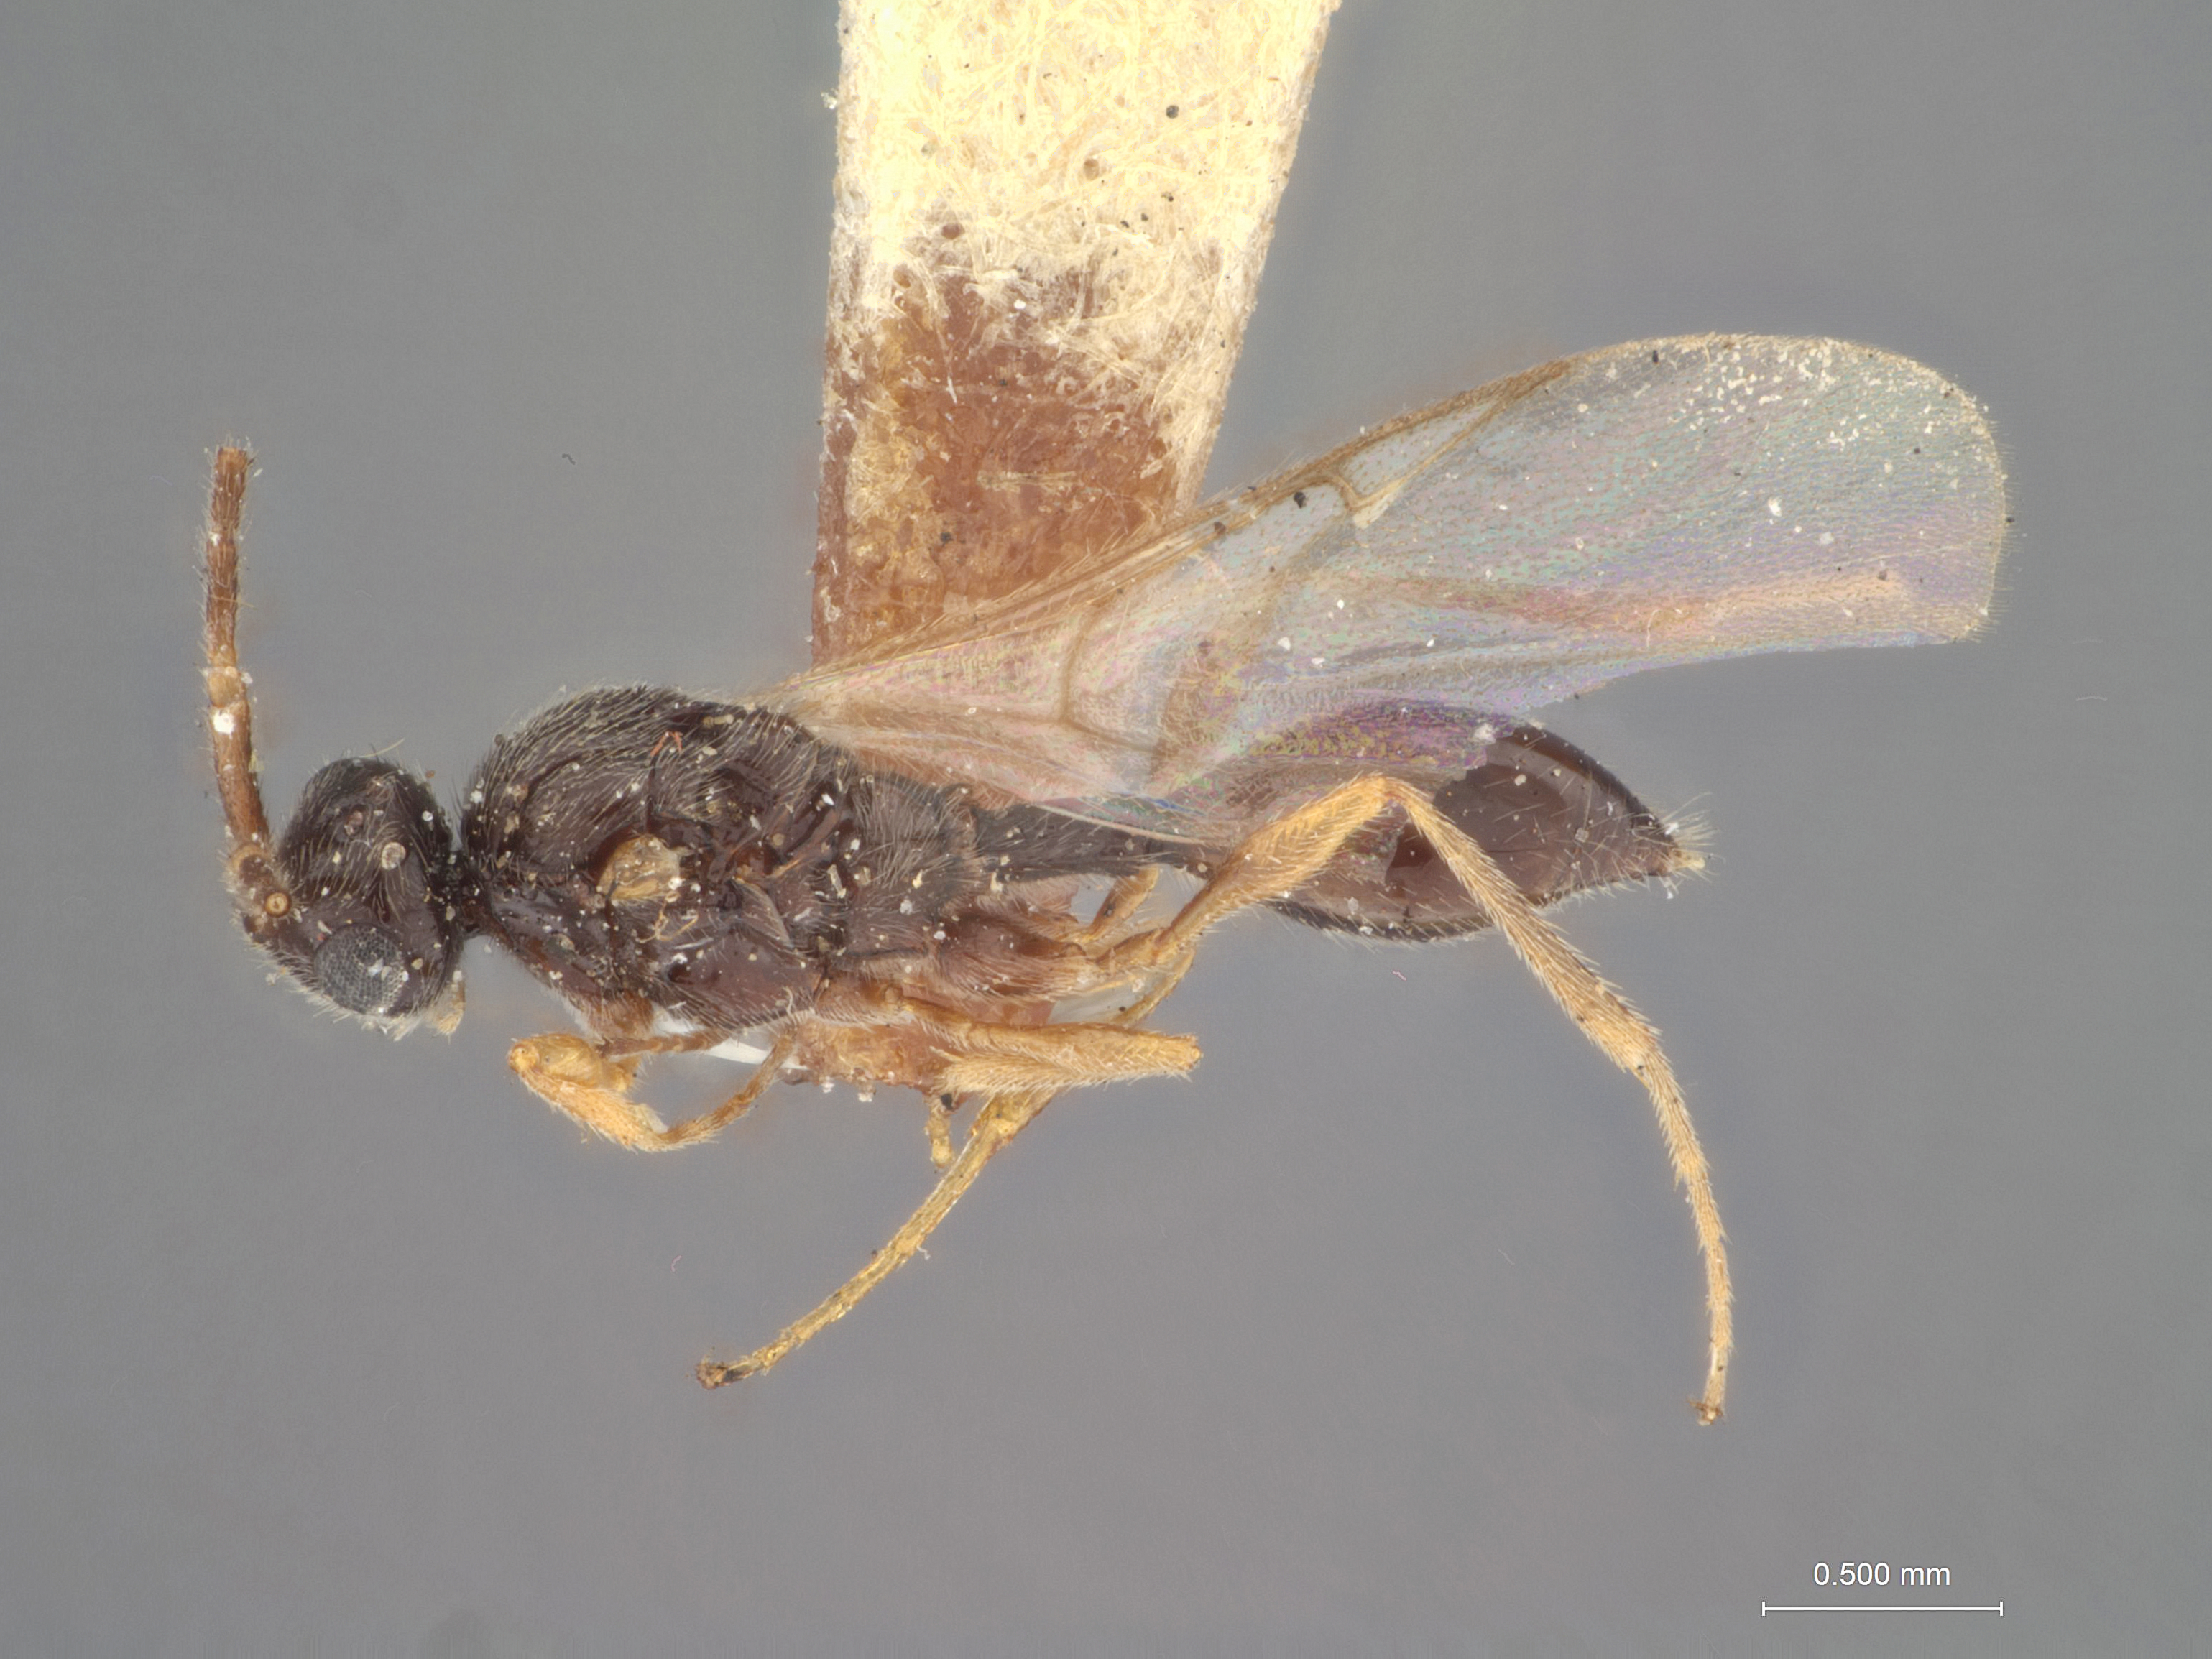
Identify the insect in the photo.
Anectata polita
